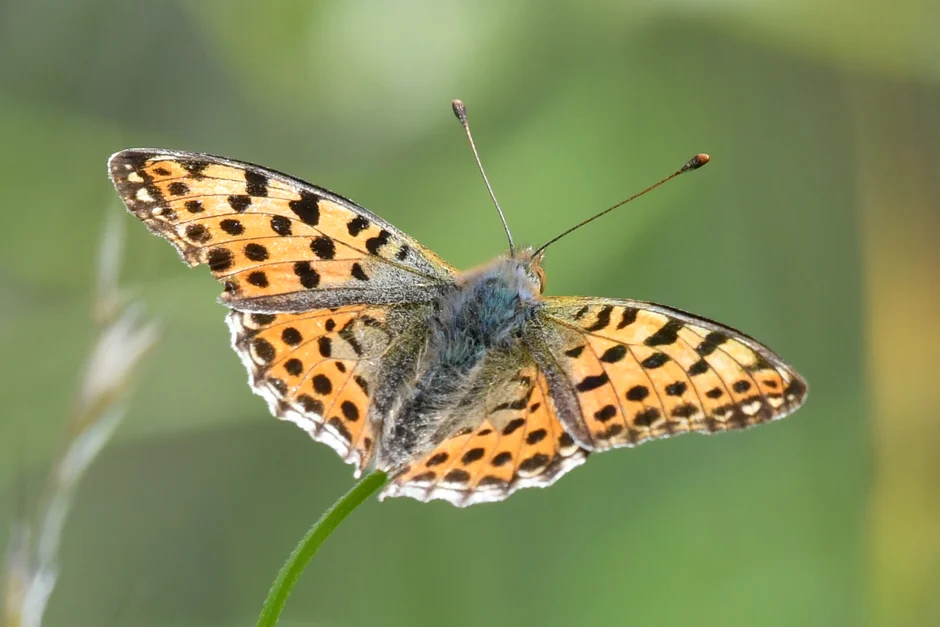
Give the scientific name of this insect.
Issoria lathonia
